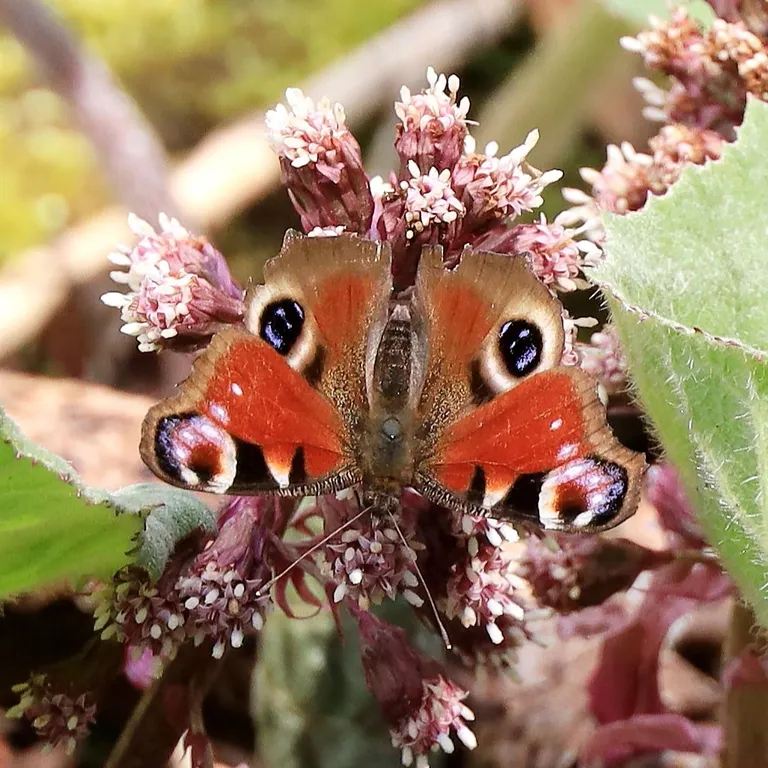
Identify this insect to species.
Aglais io
